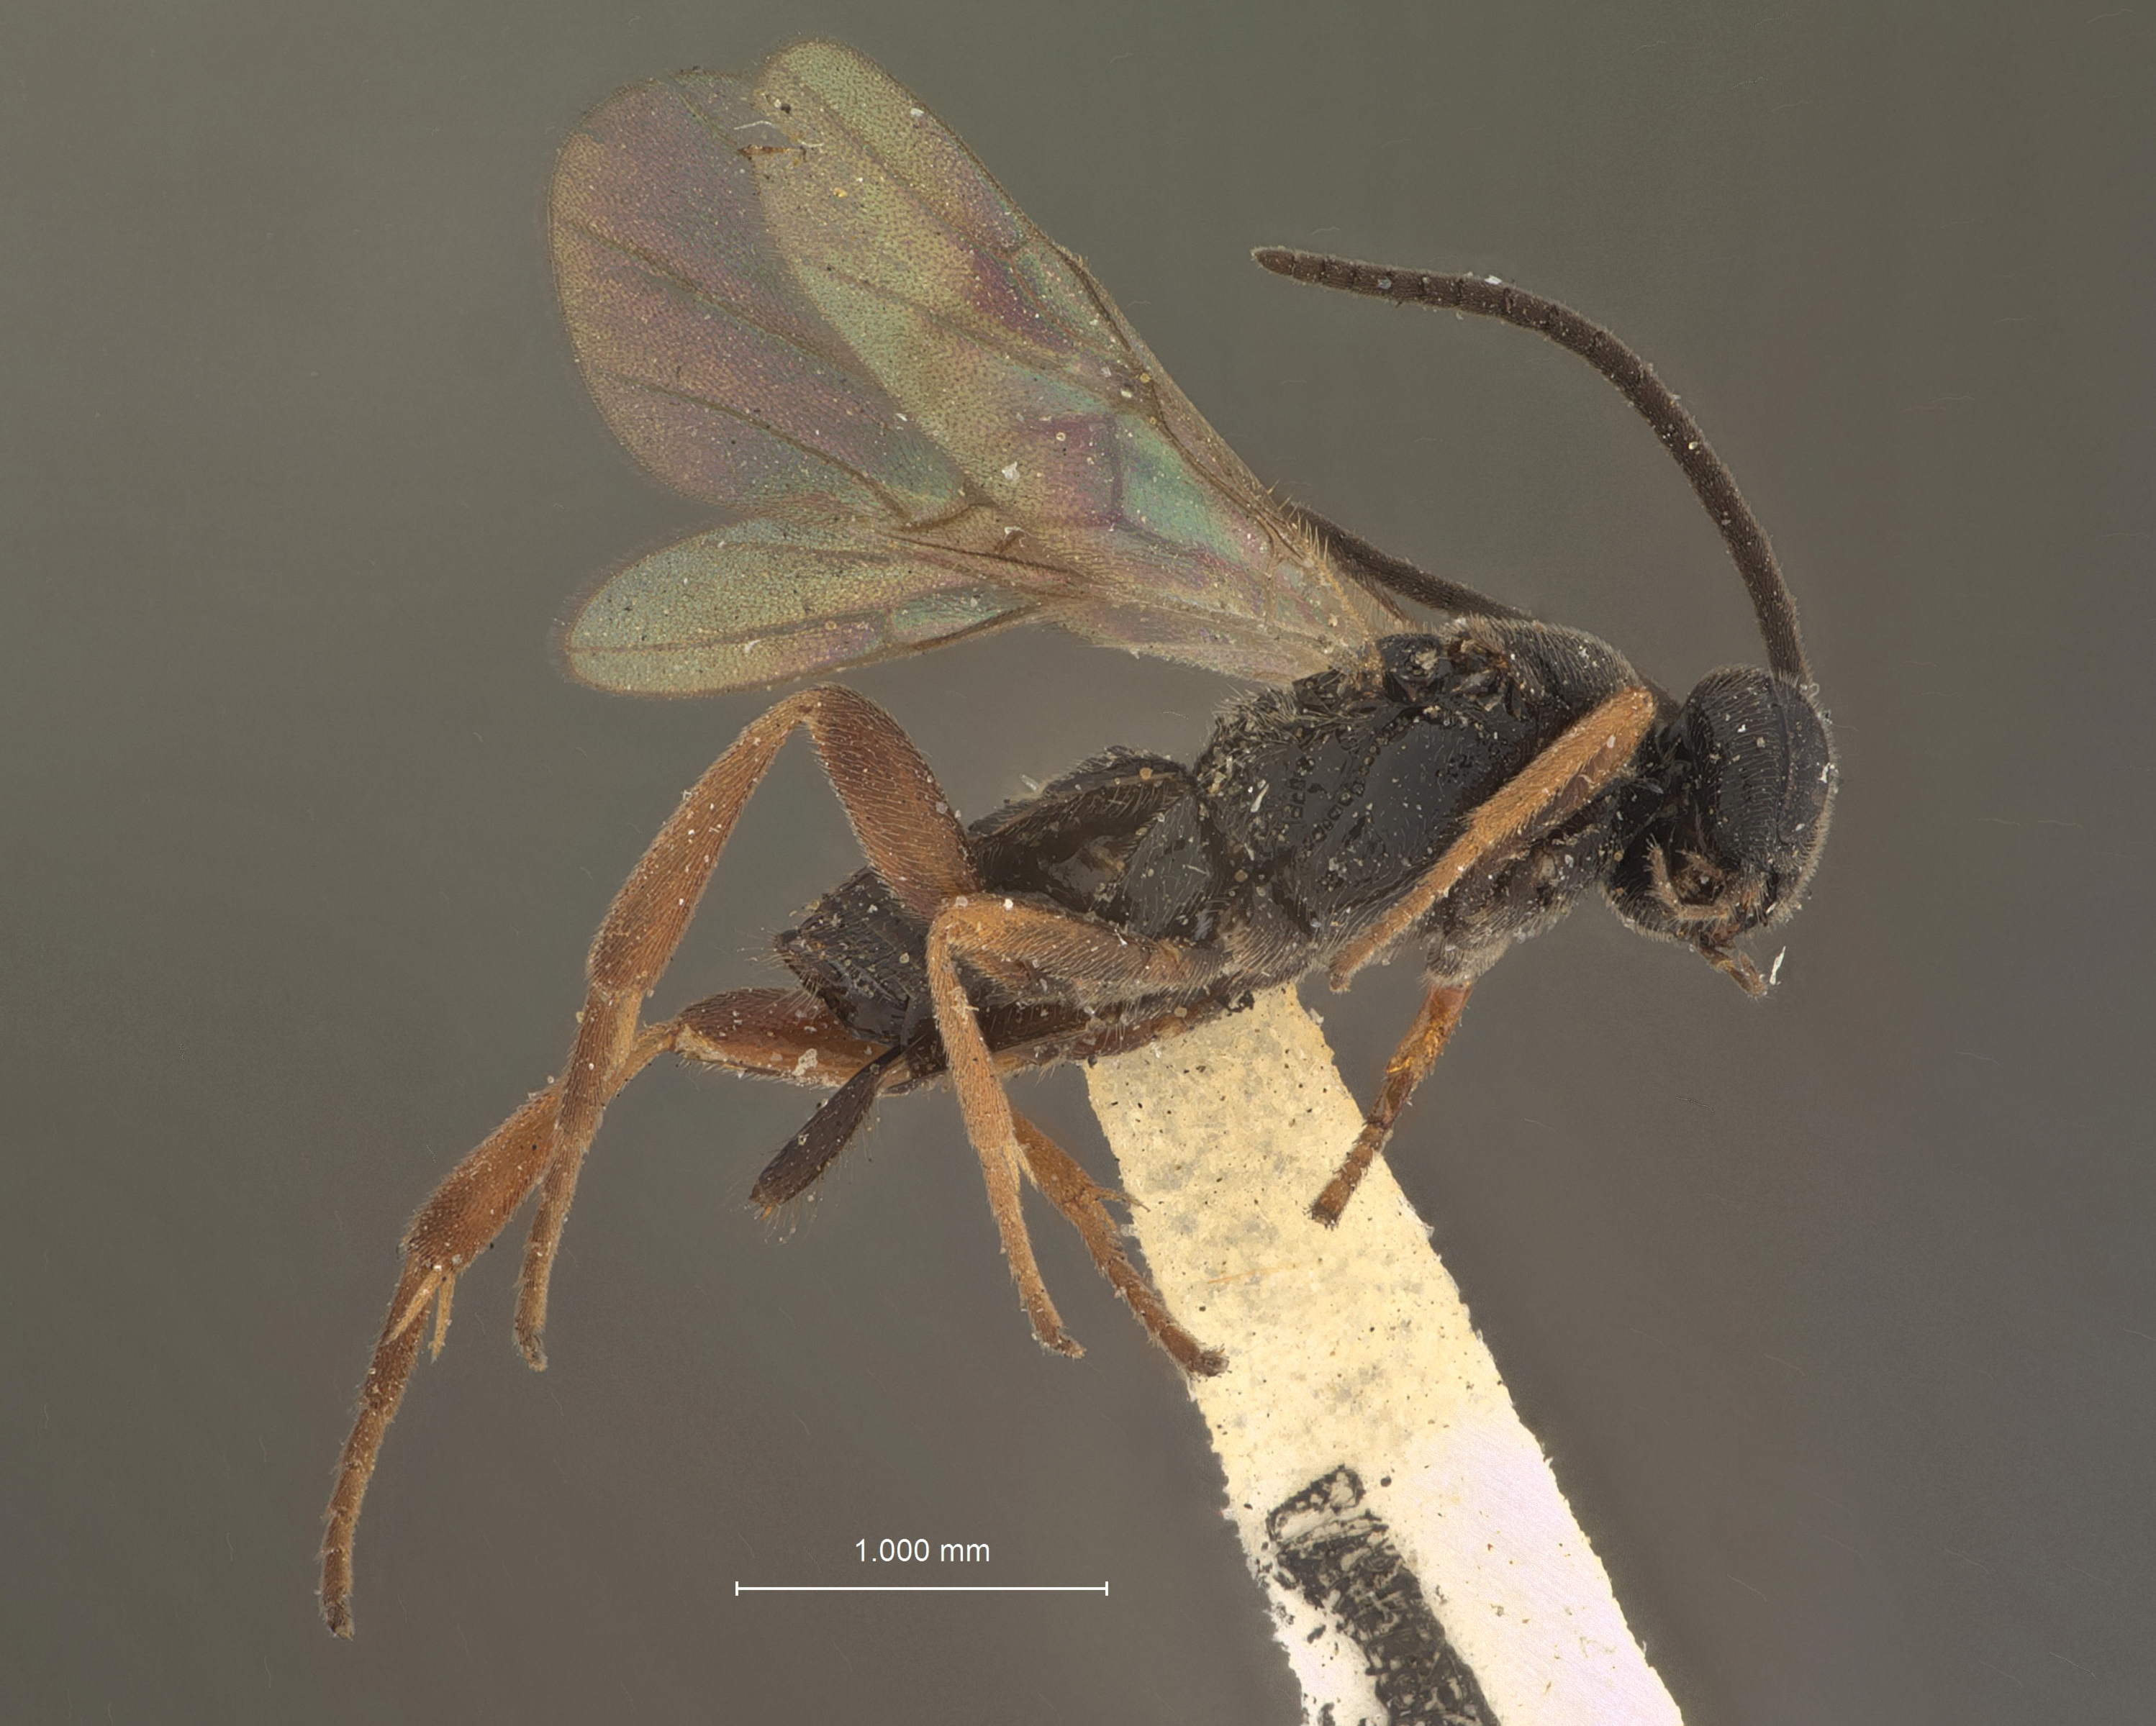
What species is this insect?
Microgaster femoralis
